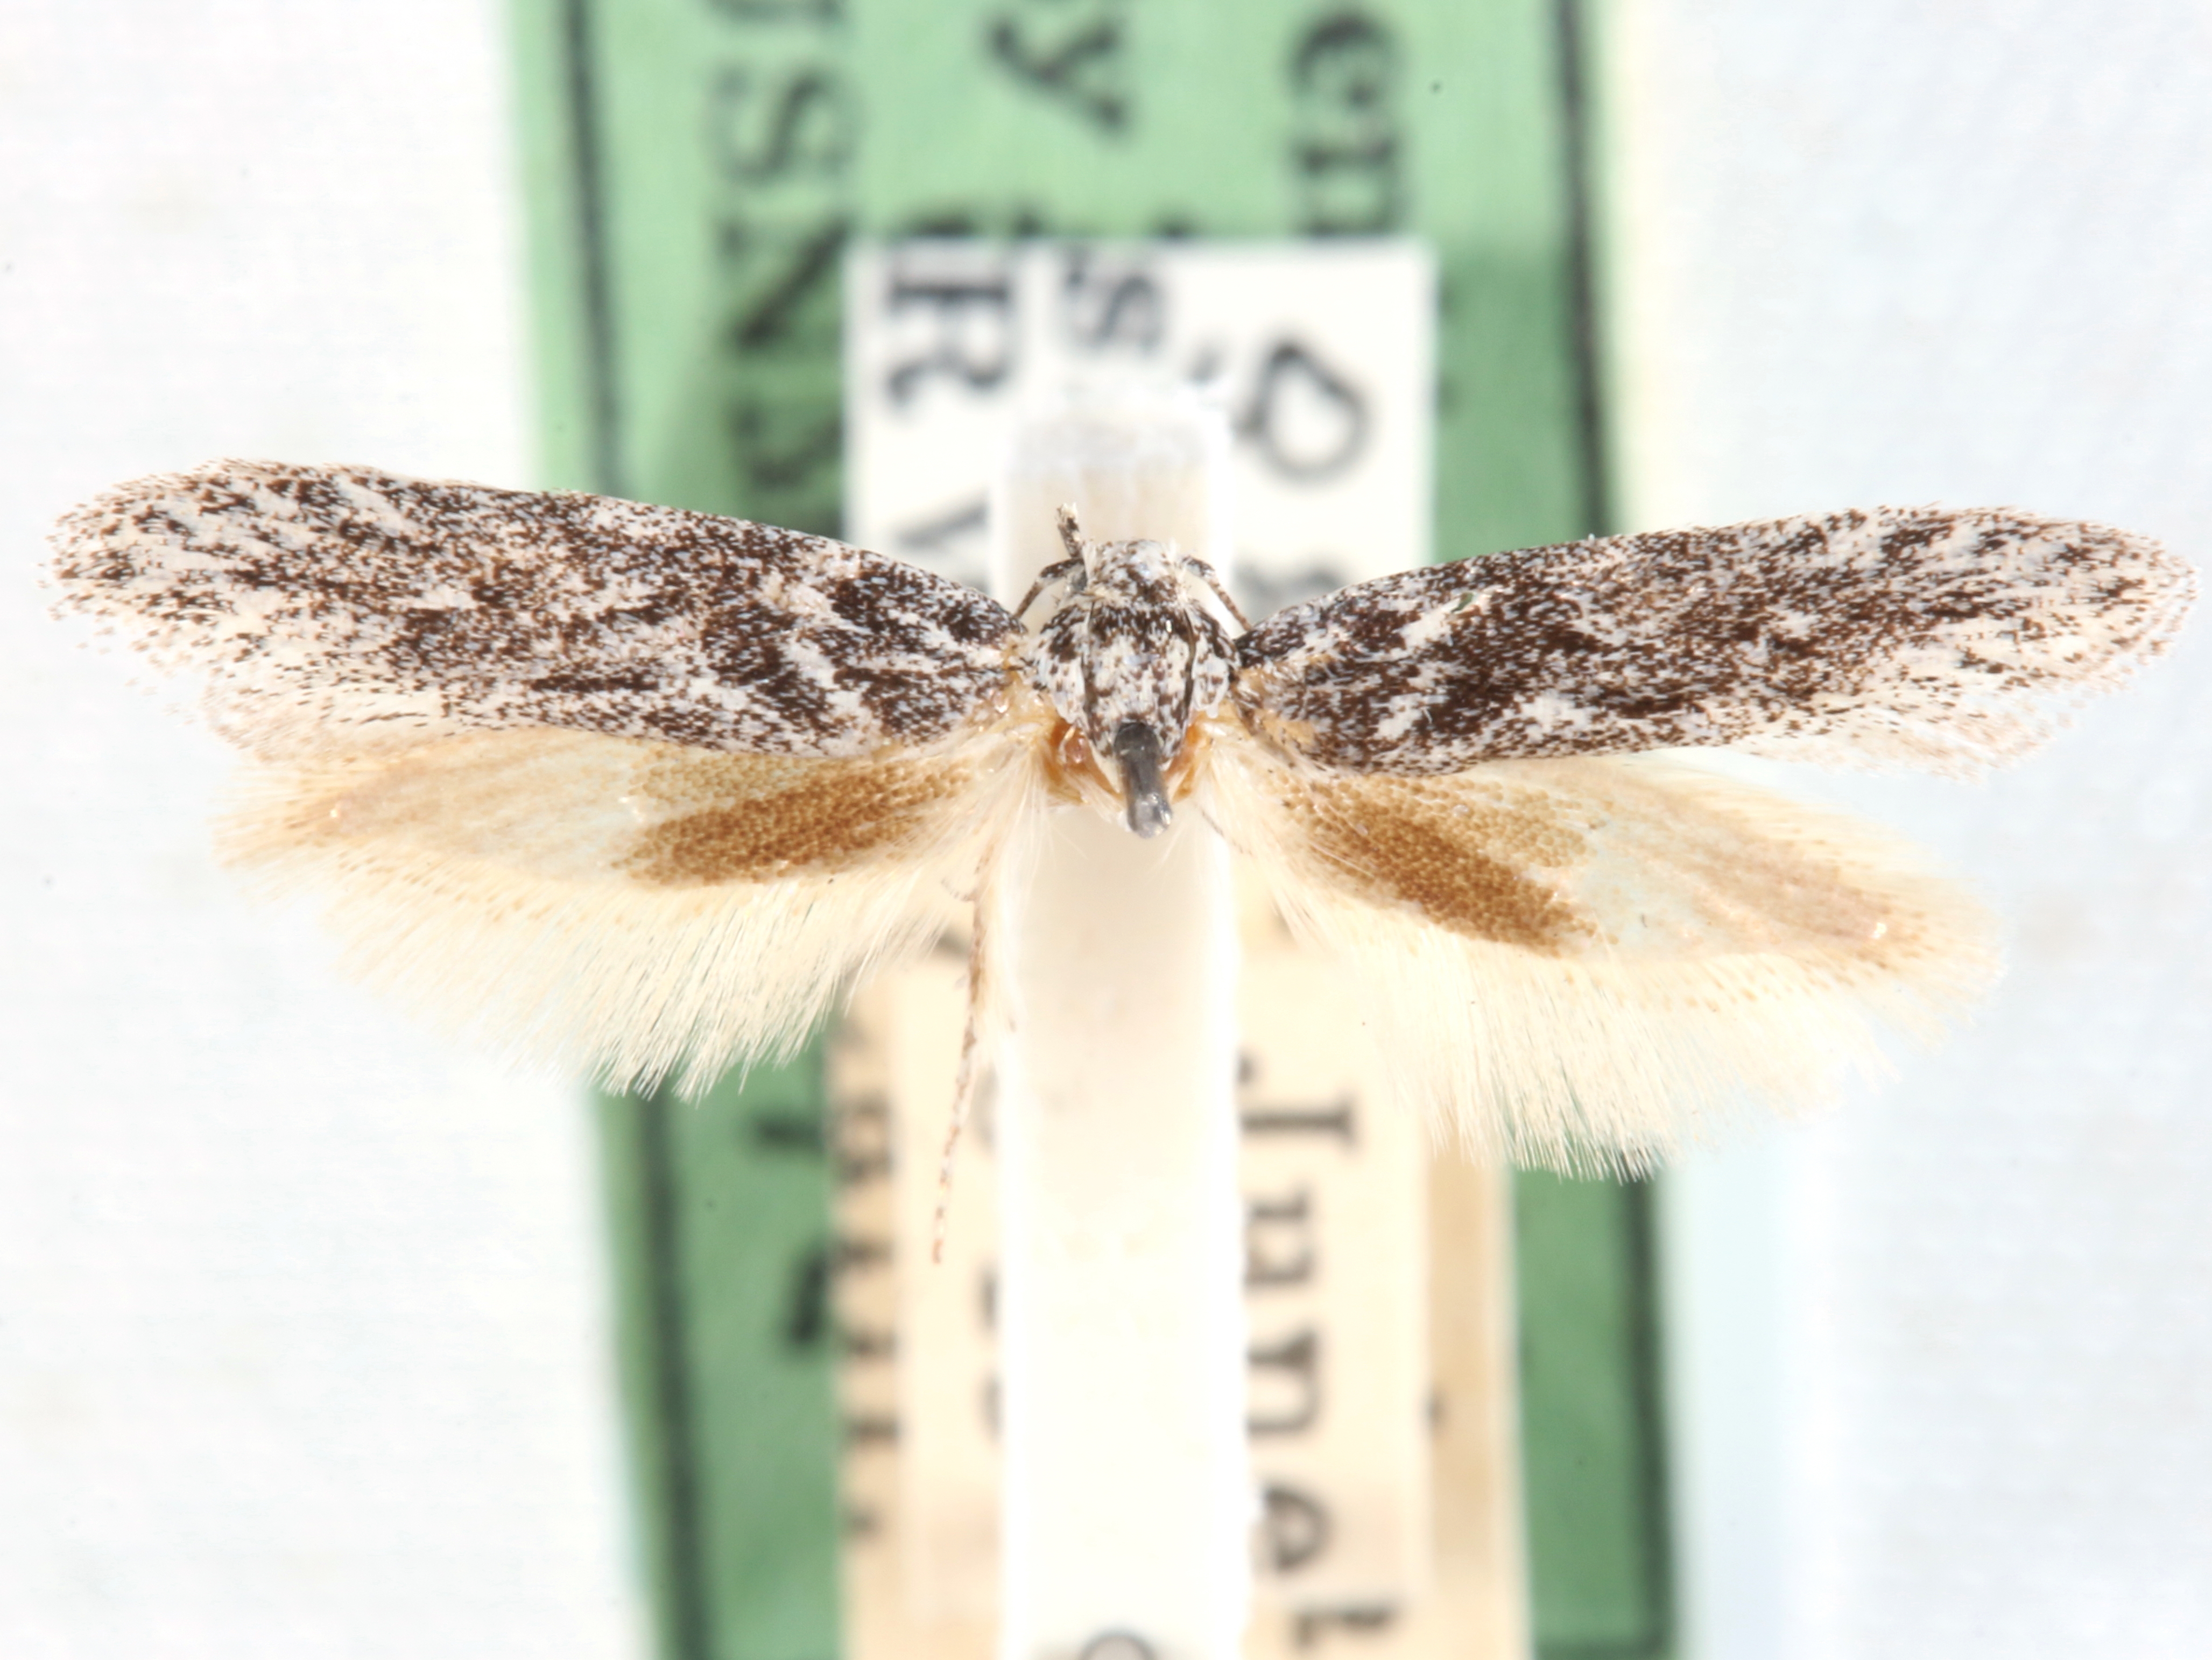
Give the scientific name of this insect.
Anoncia smogops
